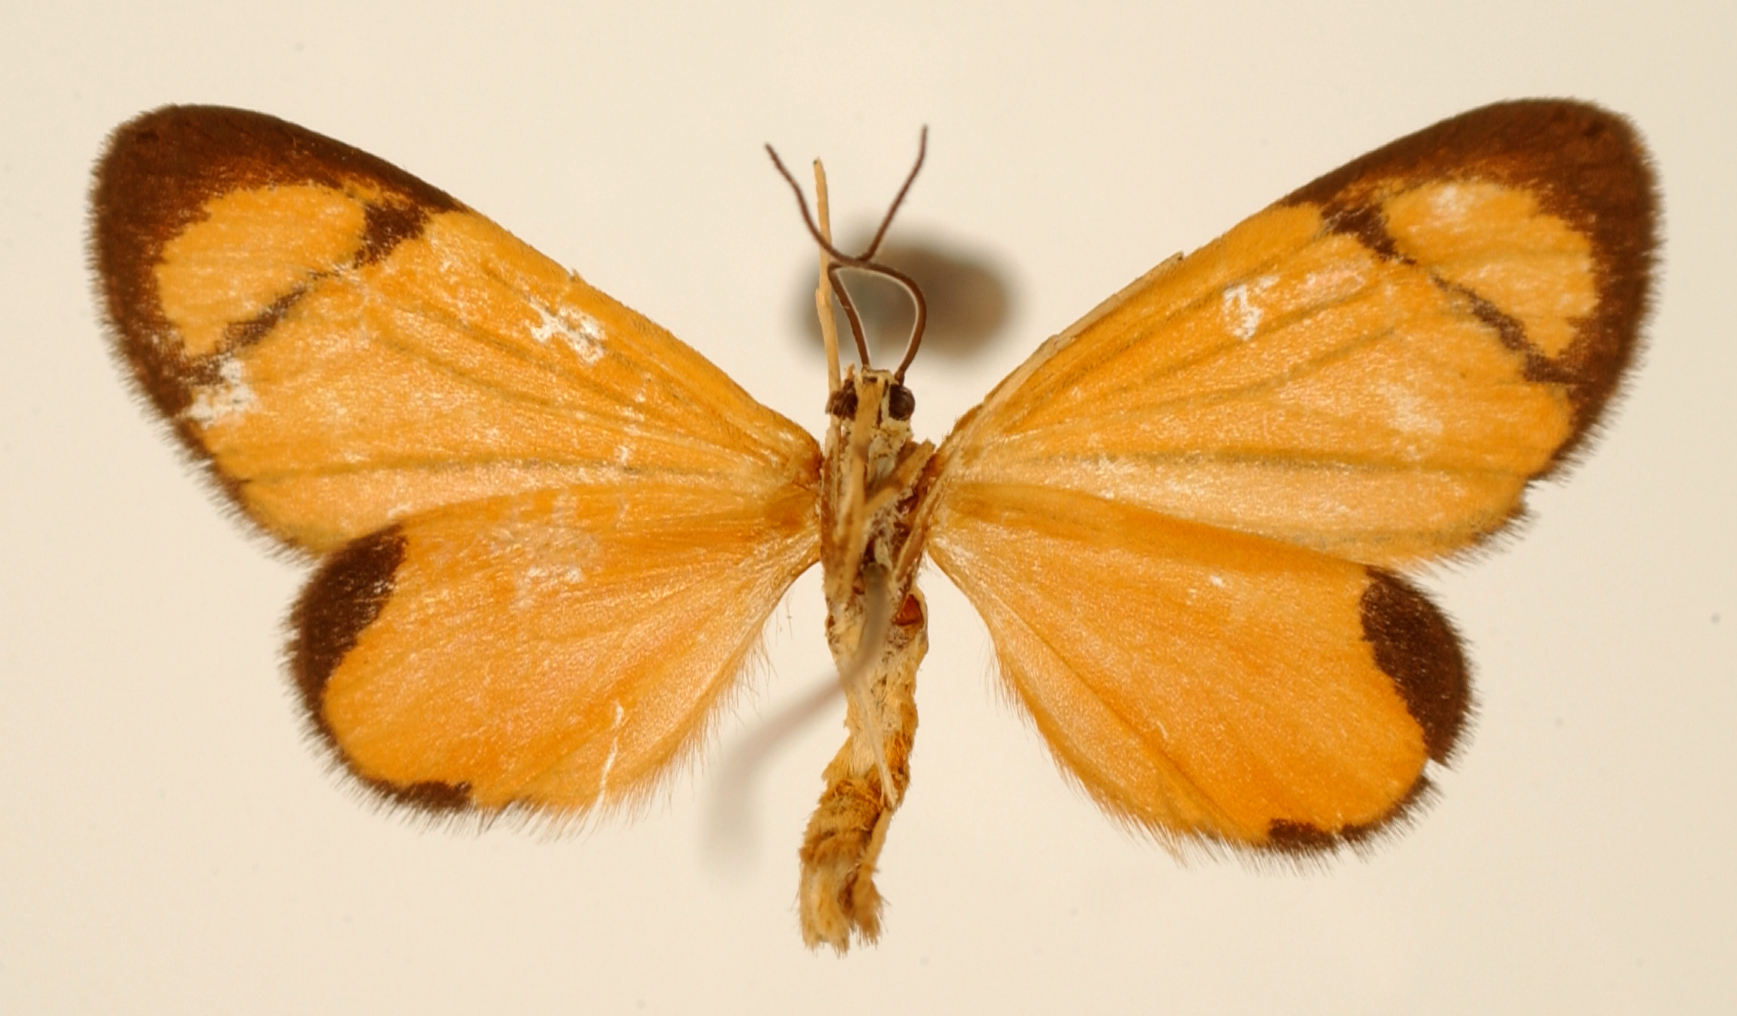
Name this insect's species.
Eudule venata
